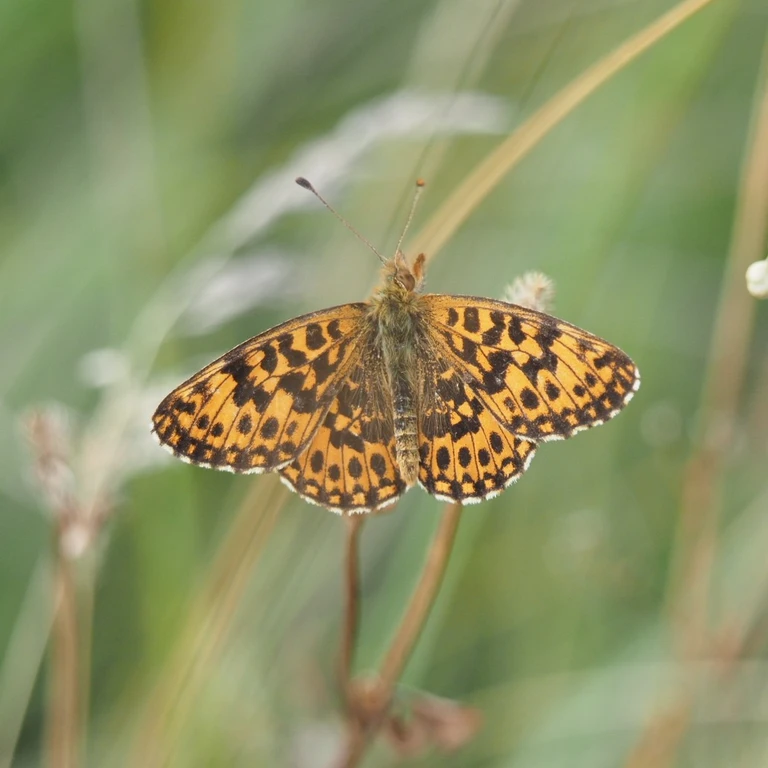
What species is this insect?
Boloria dia
